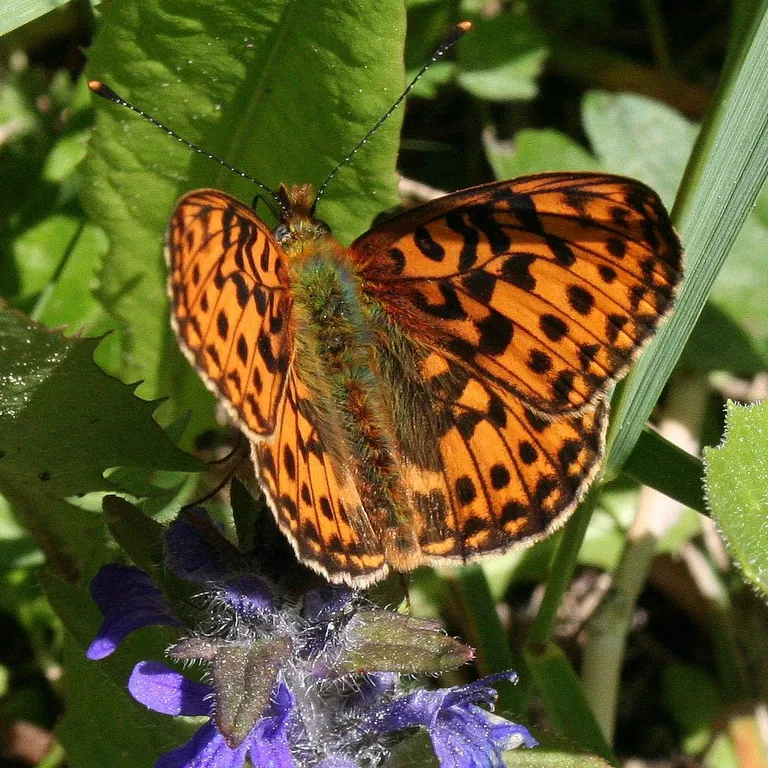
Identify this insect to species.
Boloria euphrosyne (also Clossiana euphrosyne)
